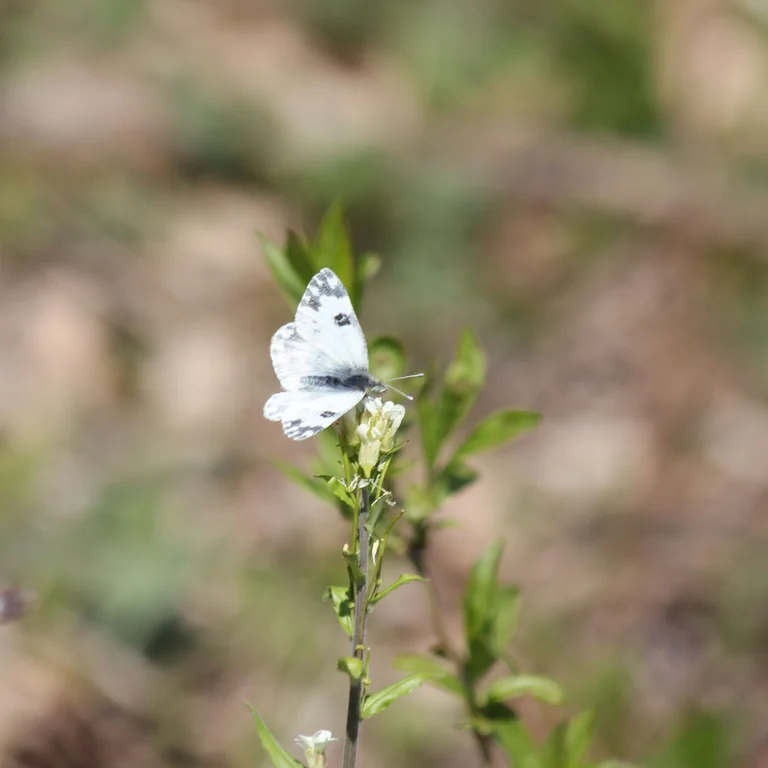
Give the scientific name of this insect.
Pontia edusa
